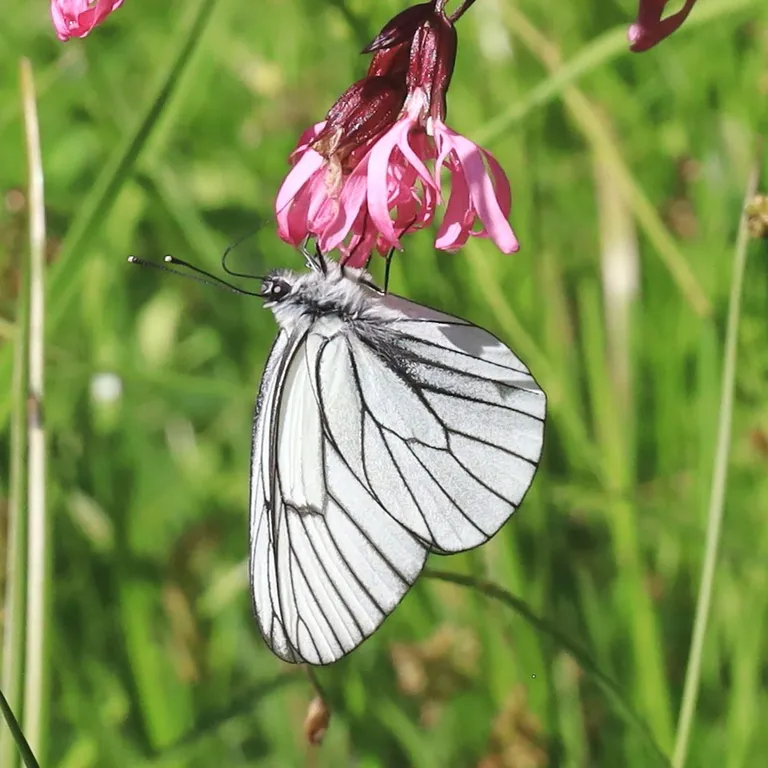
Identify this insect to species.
Aporia crataegi
